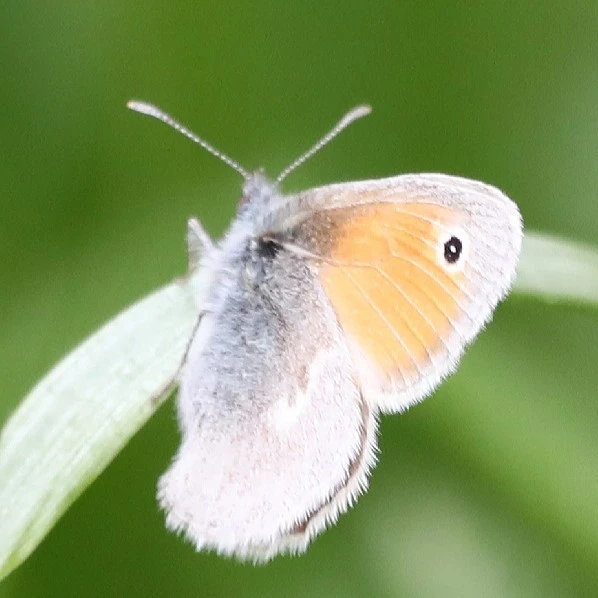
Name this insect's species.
Coenonympha pamphilus
